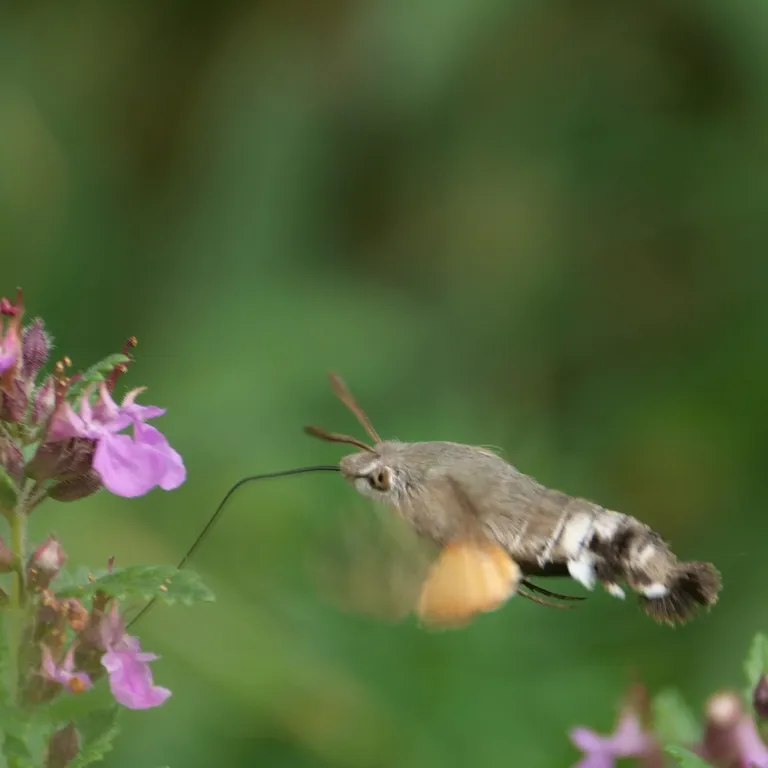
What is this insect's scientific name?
Macroglossum stellatarum
